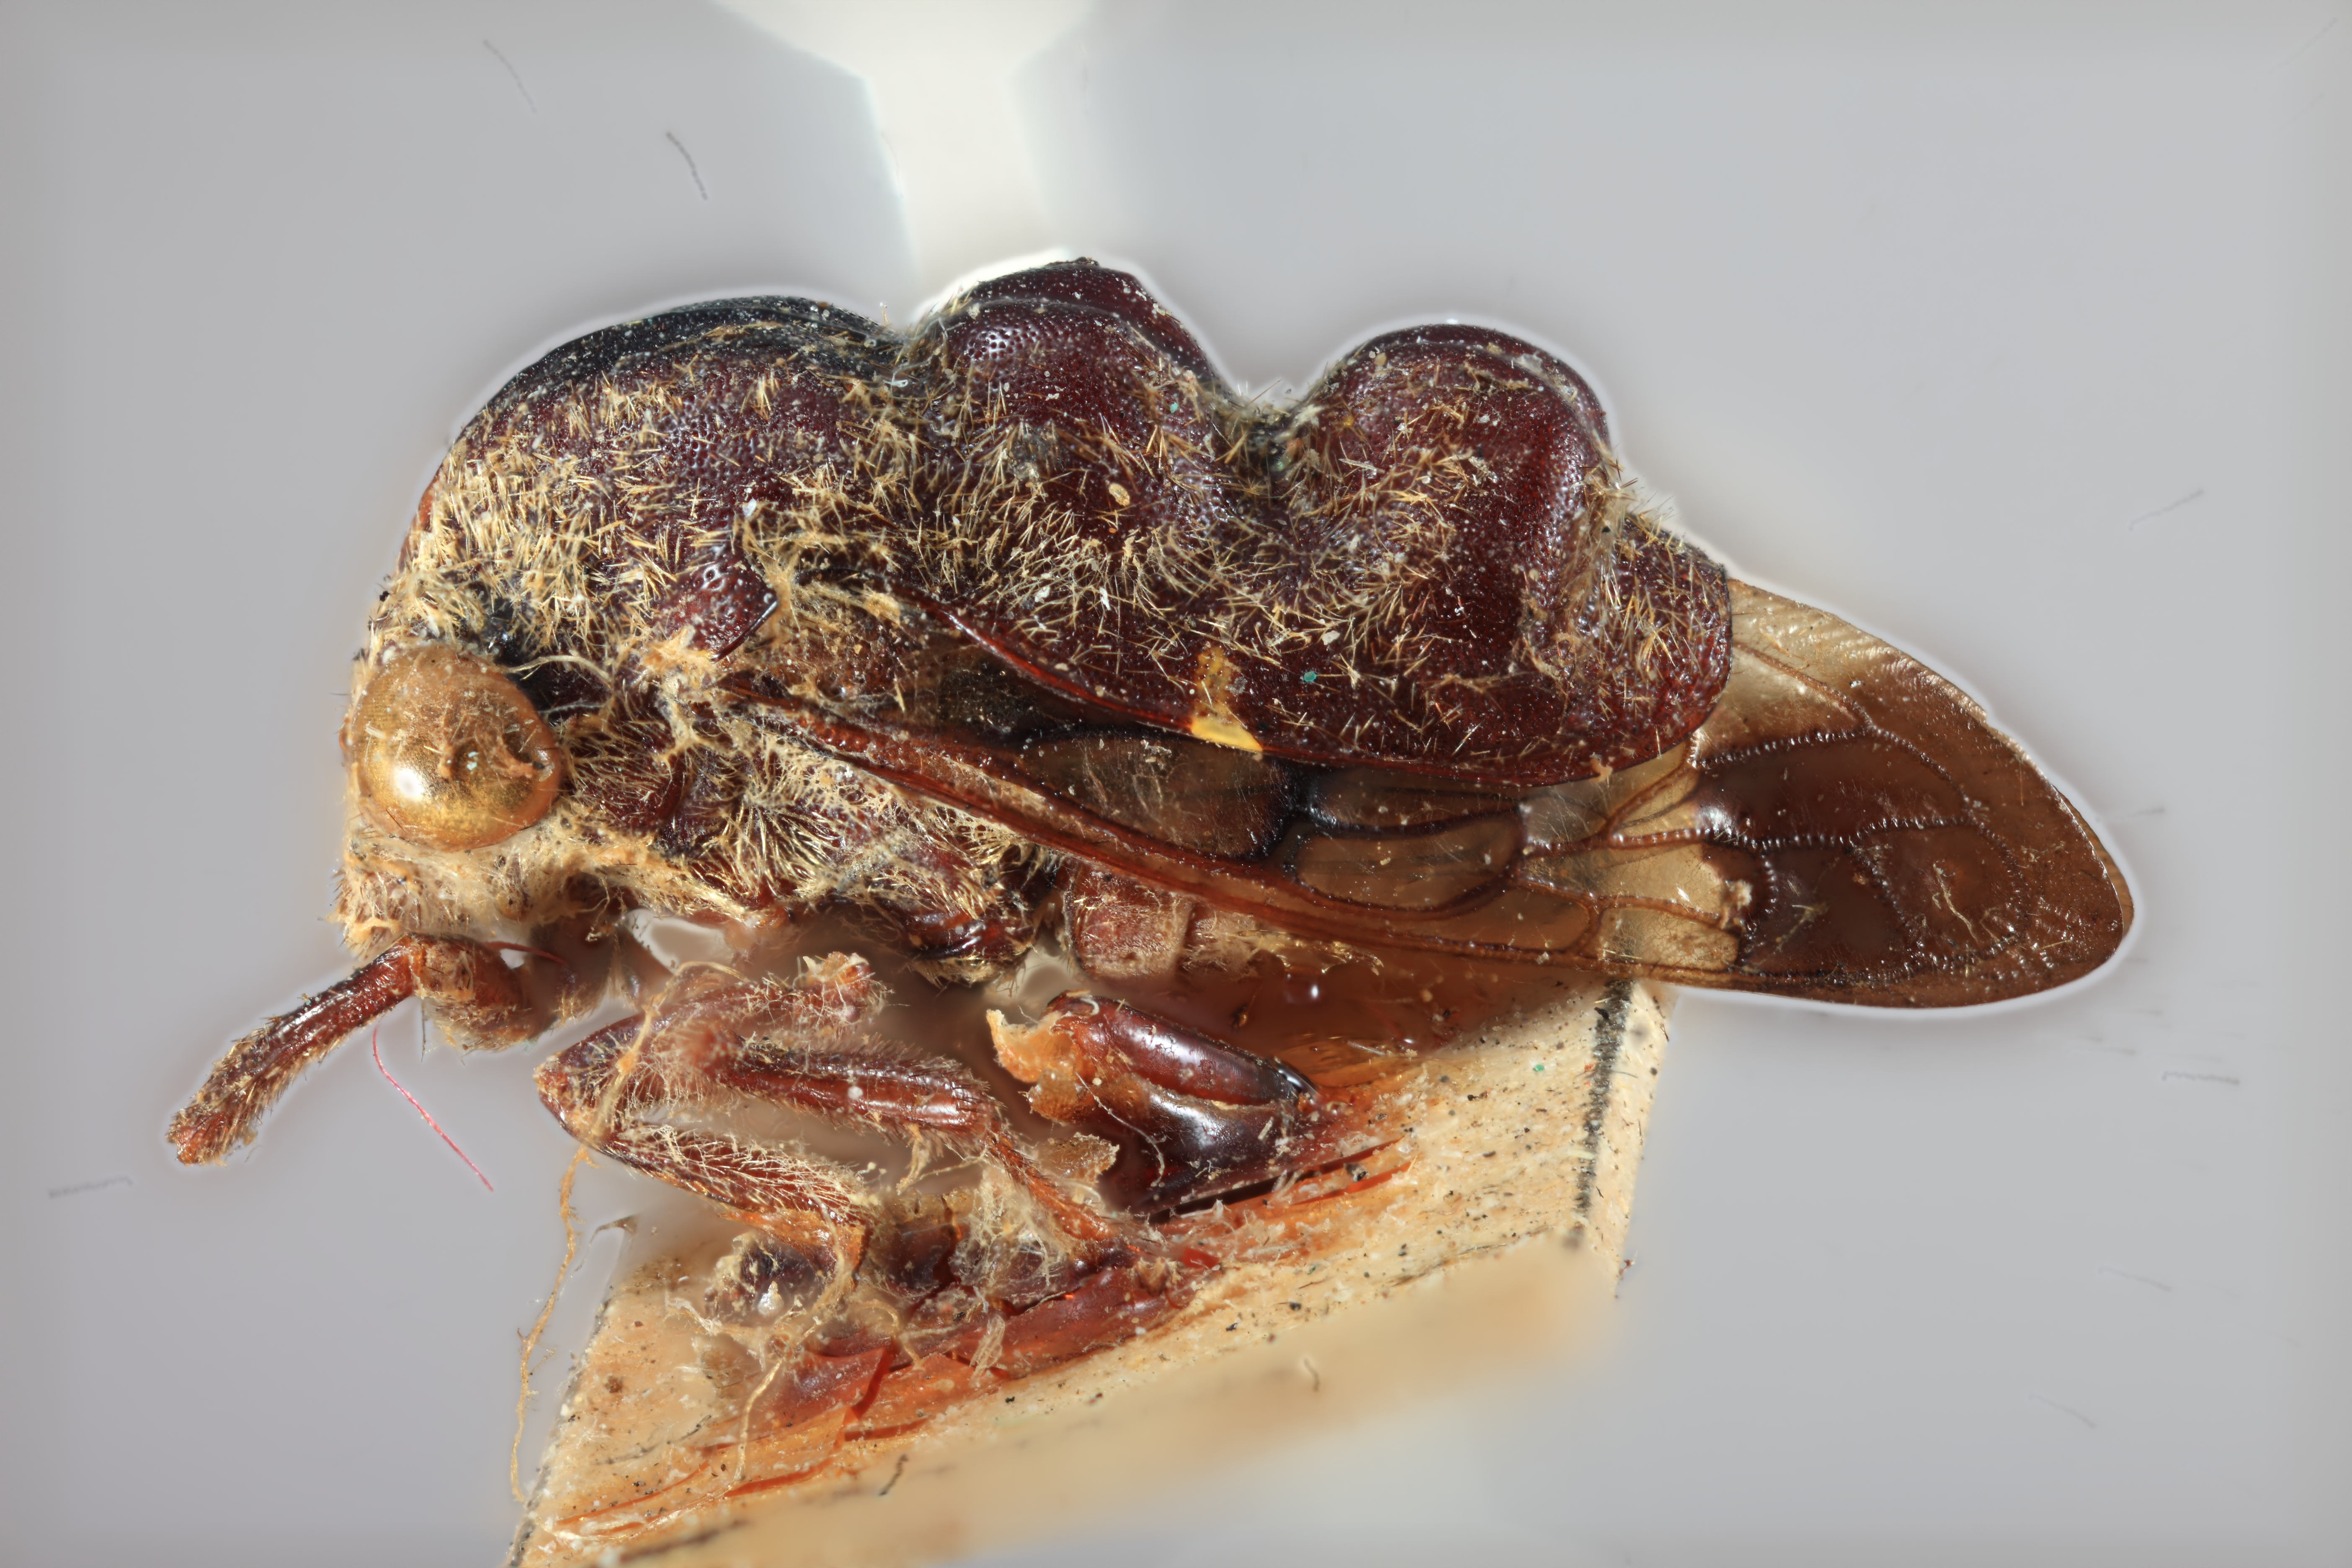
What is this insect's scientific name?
Lallemandia nodosa
